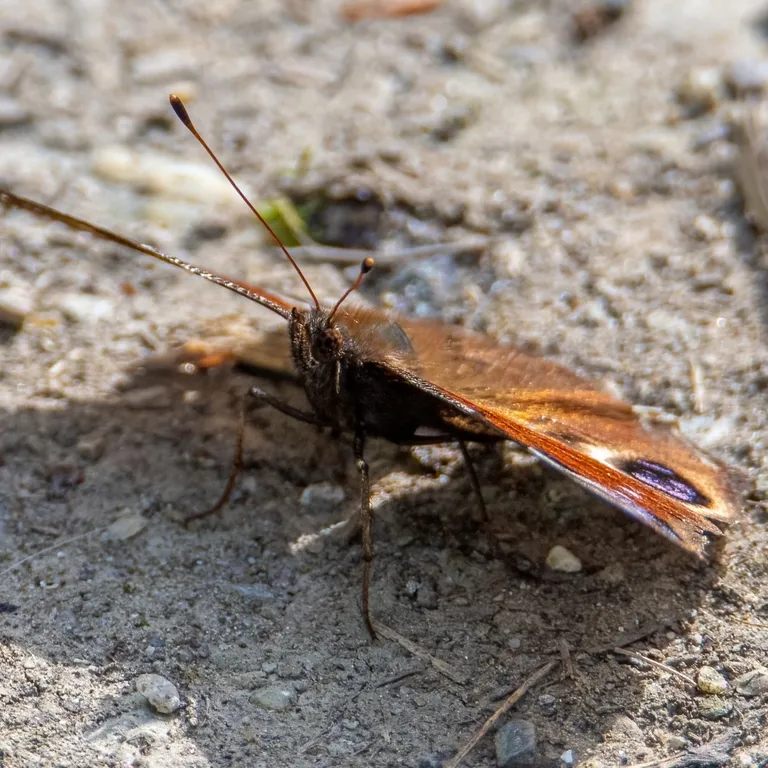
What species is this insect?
Aglais io
